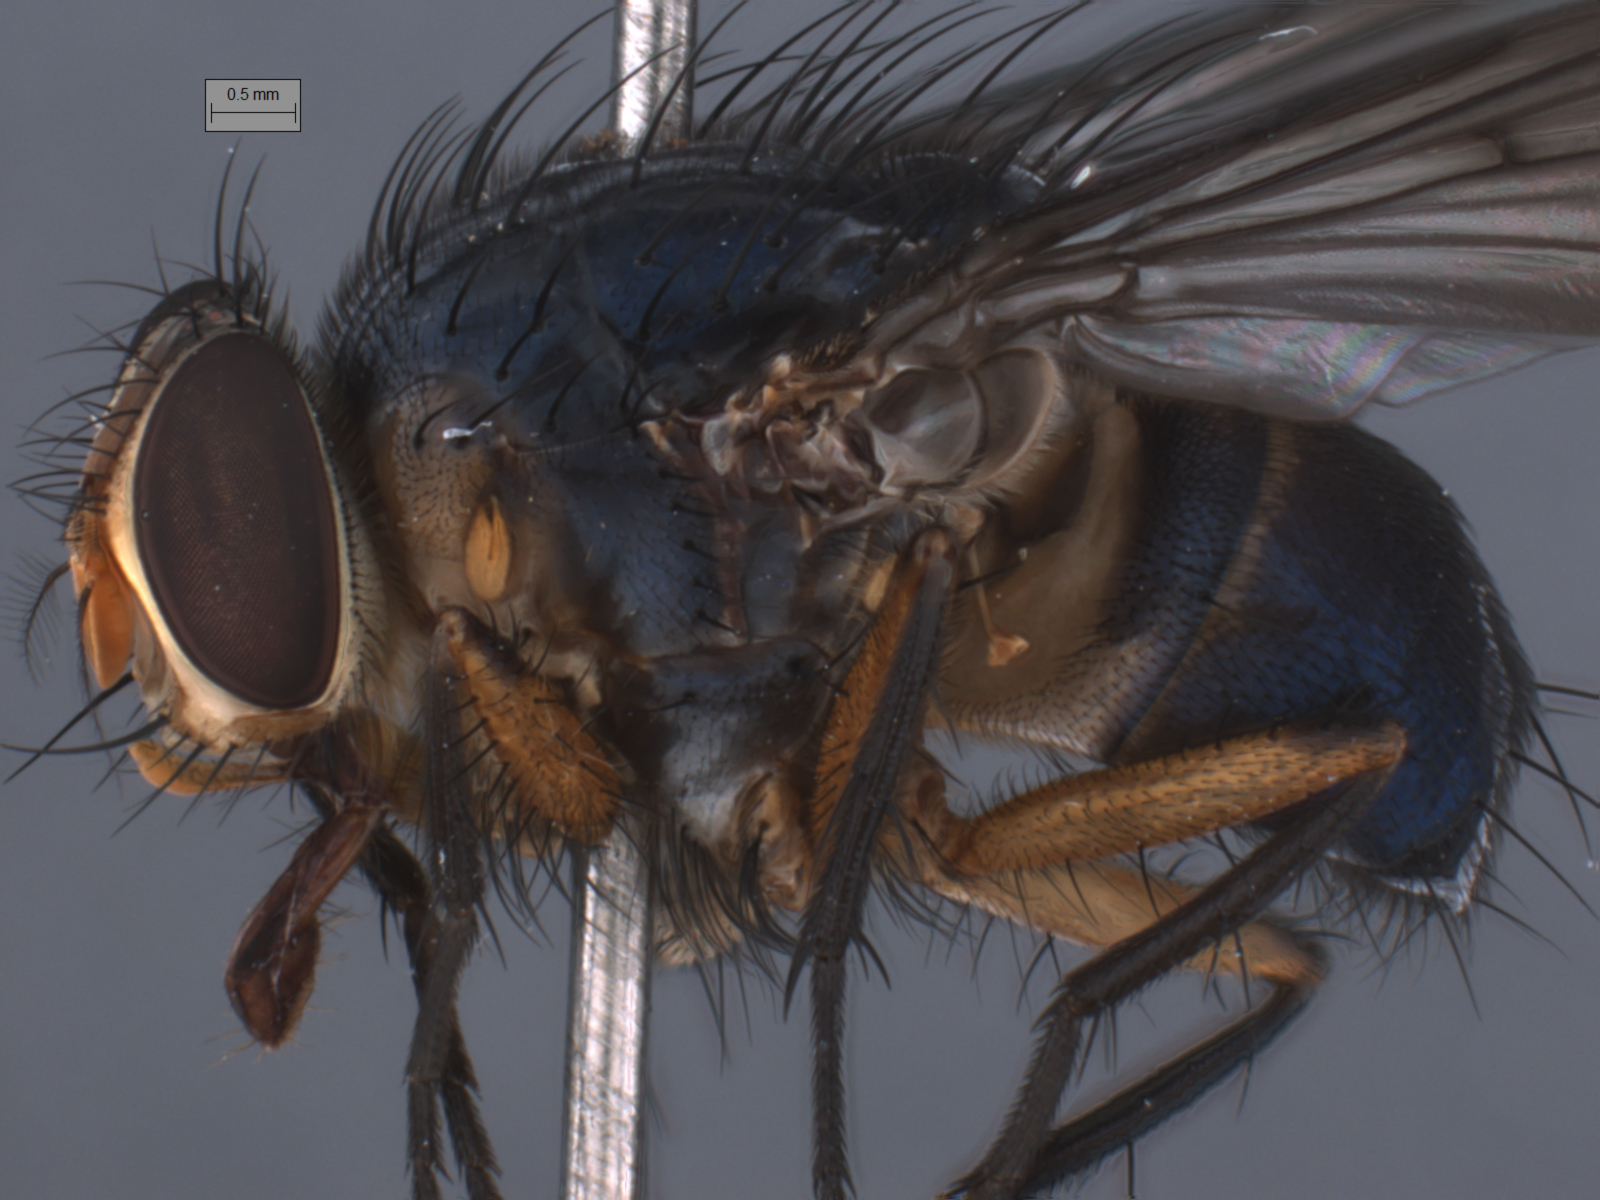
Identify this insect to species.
Huascaromusca flavicrura
